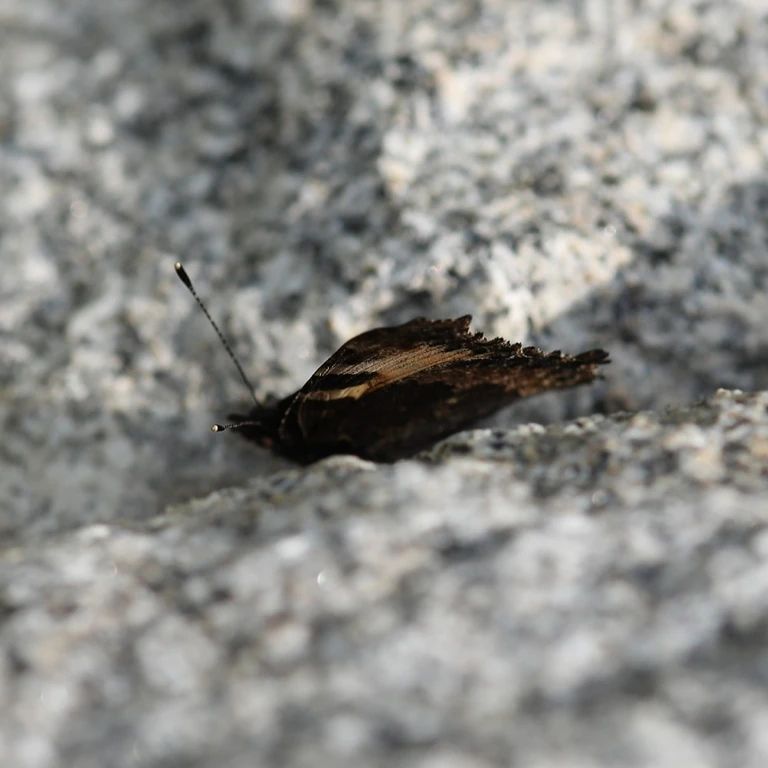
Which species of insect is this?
Aglais urticae
